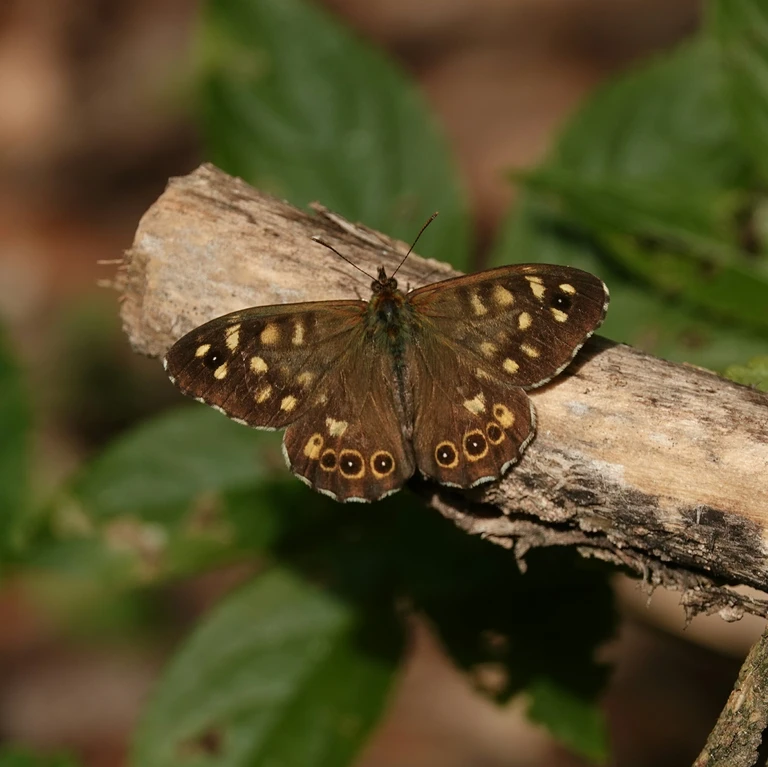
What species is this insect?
Pararge aegeria
